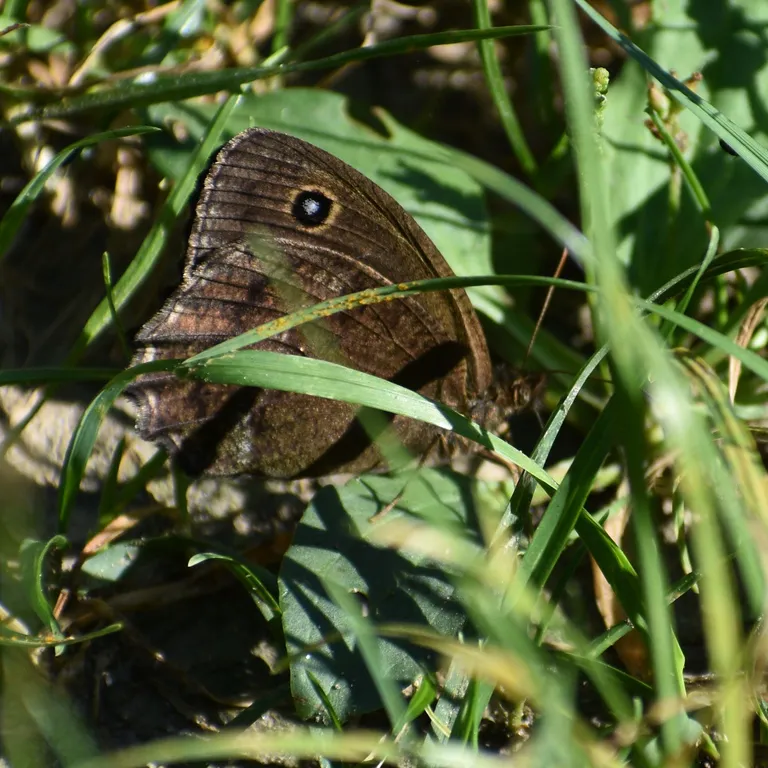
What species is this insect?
Minois dryas
